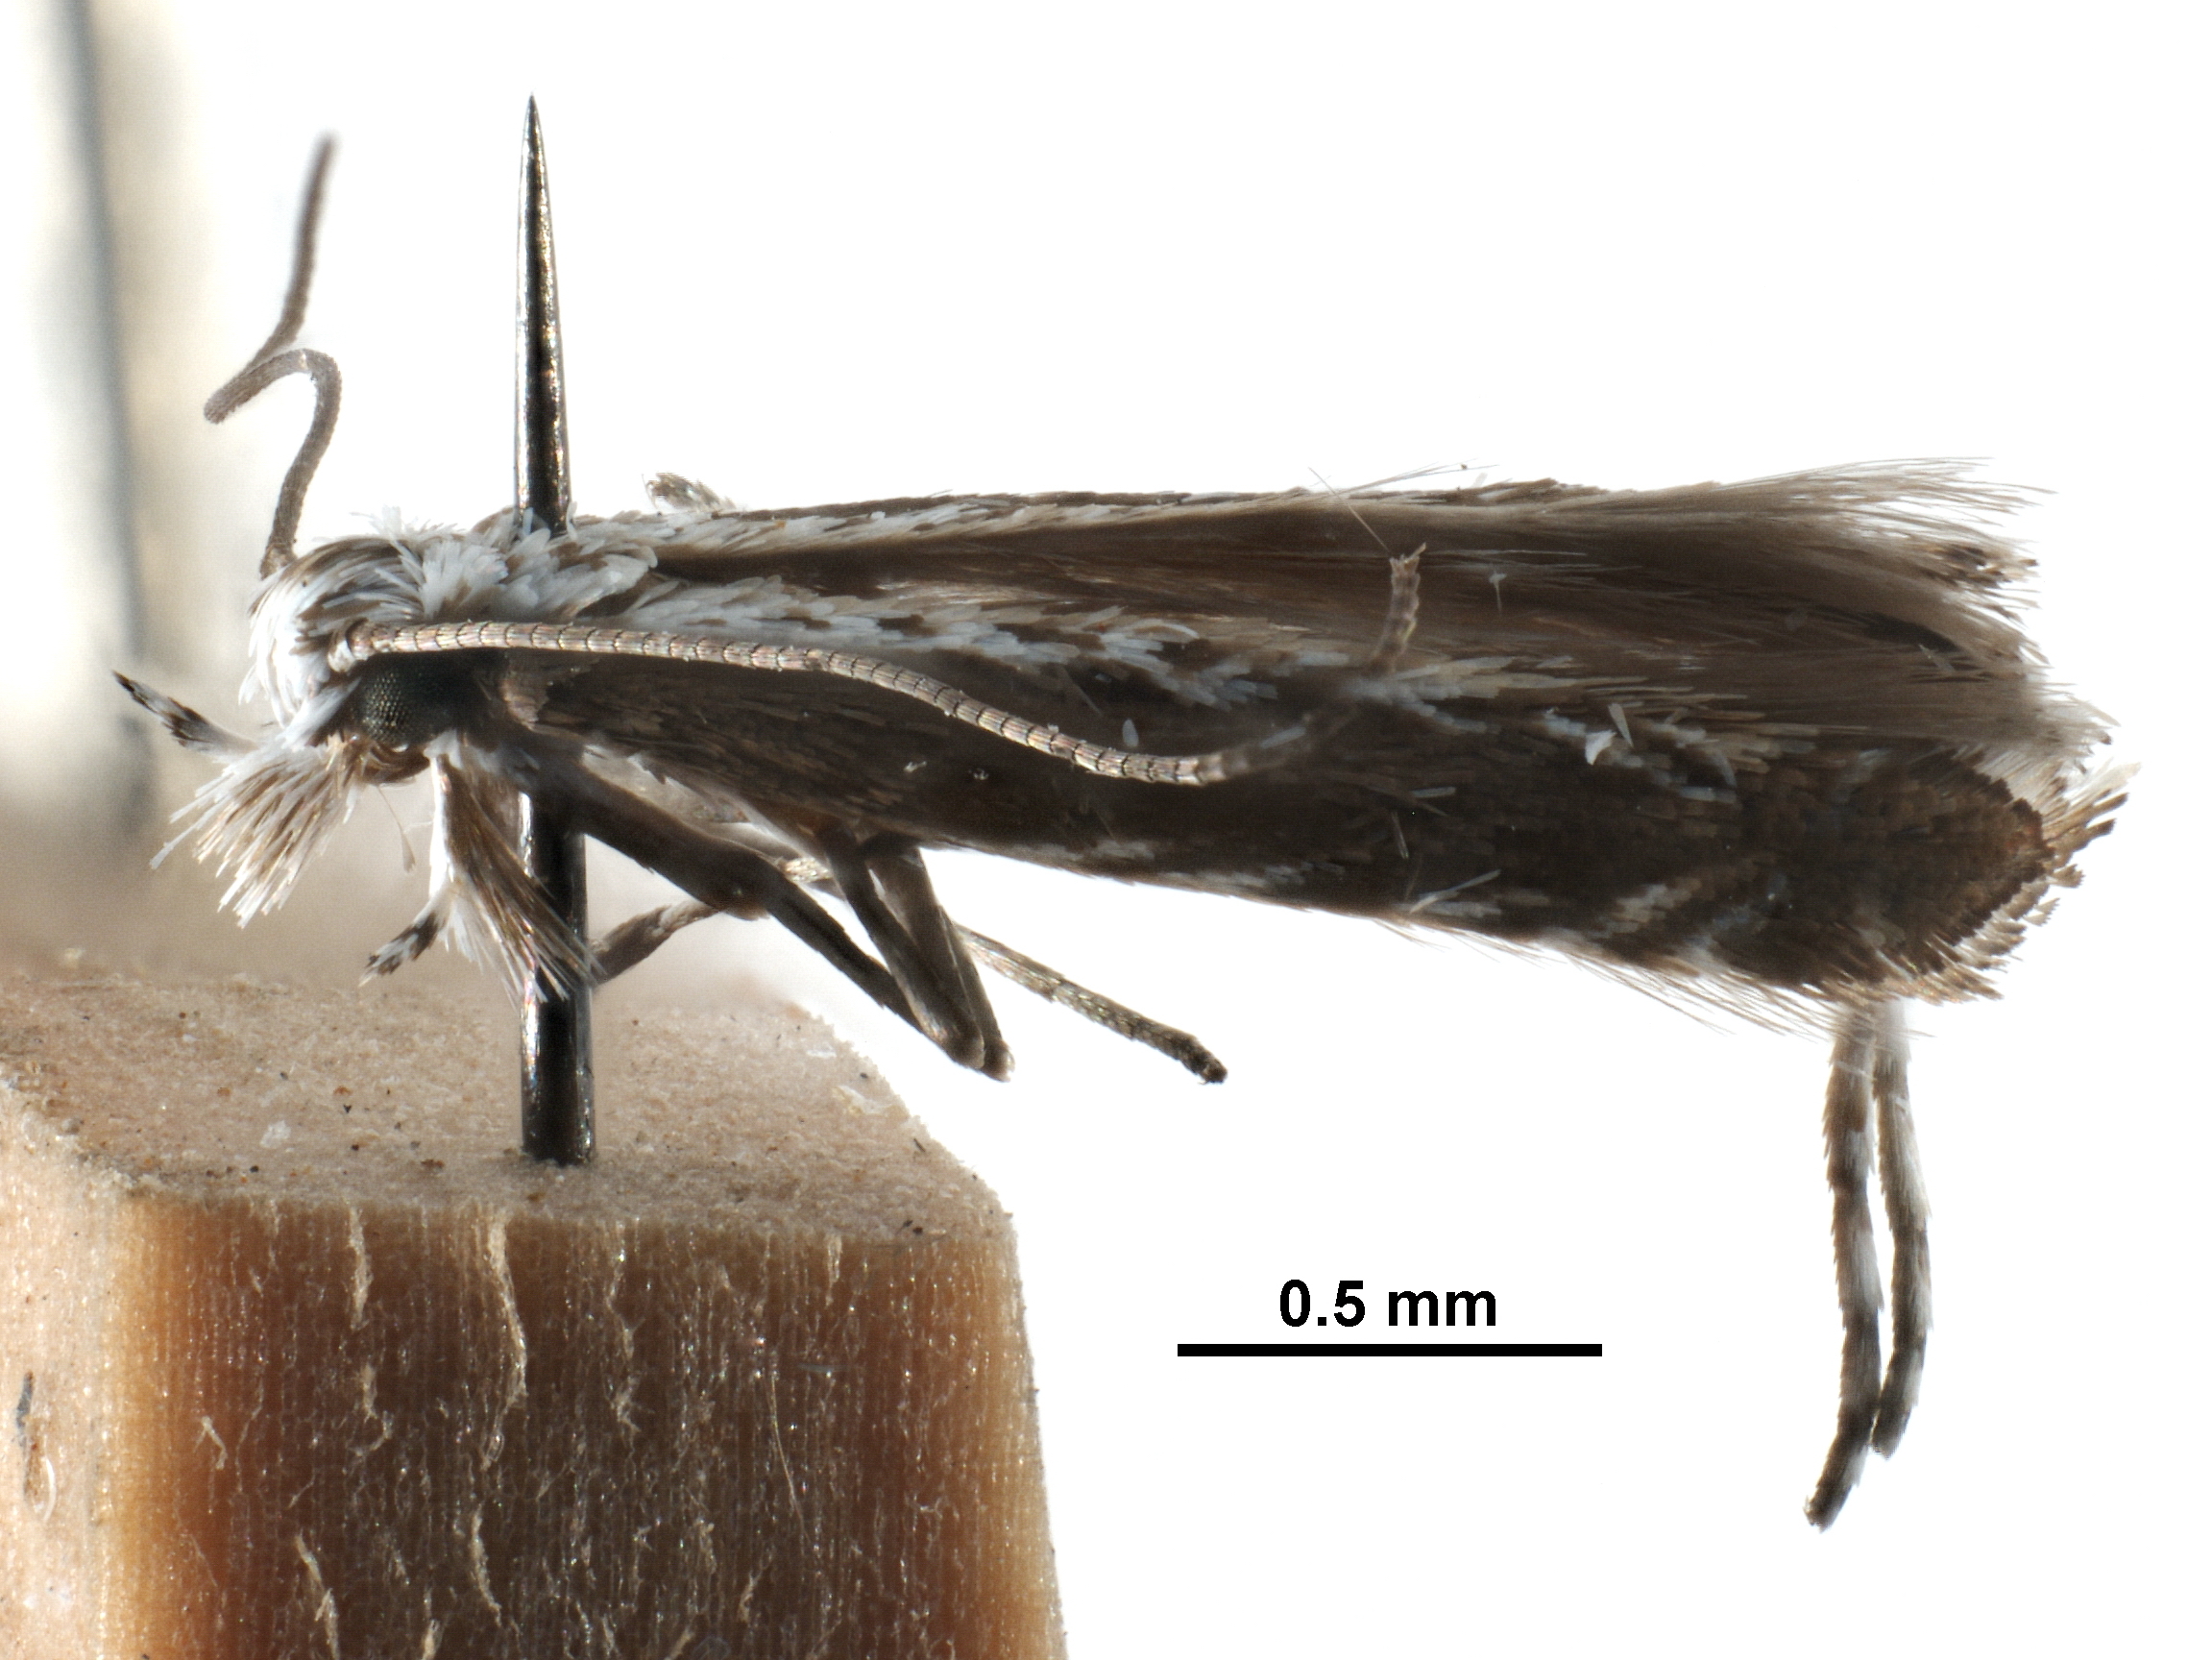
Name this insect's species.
Acrocercops albomarginatum
